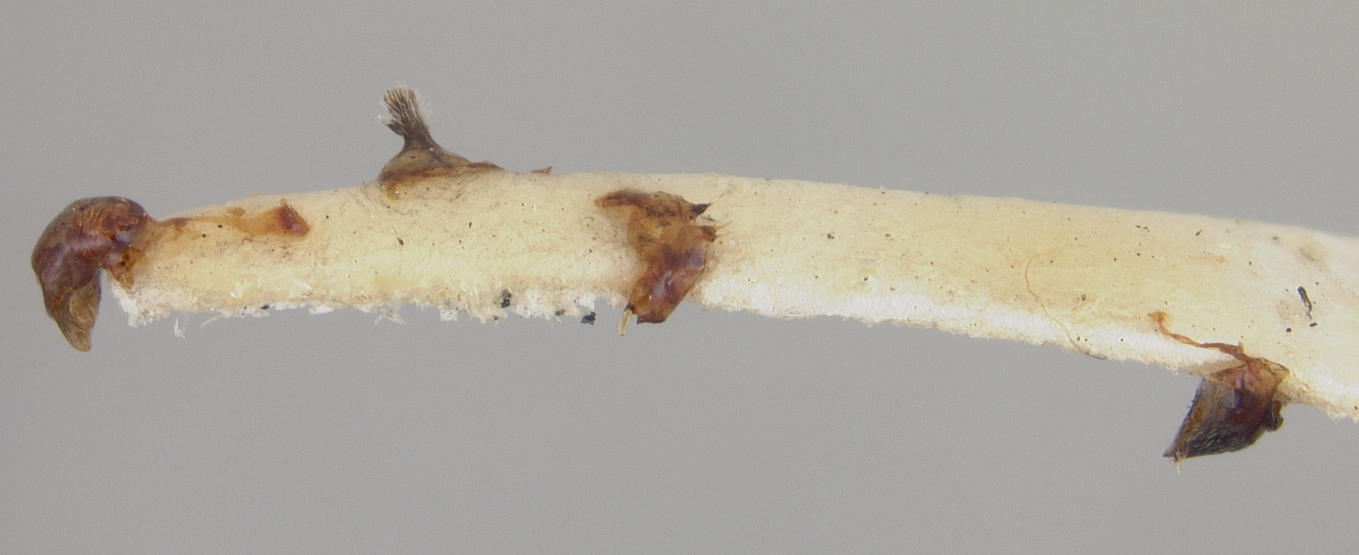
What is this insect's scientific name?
Andrena polygoni
